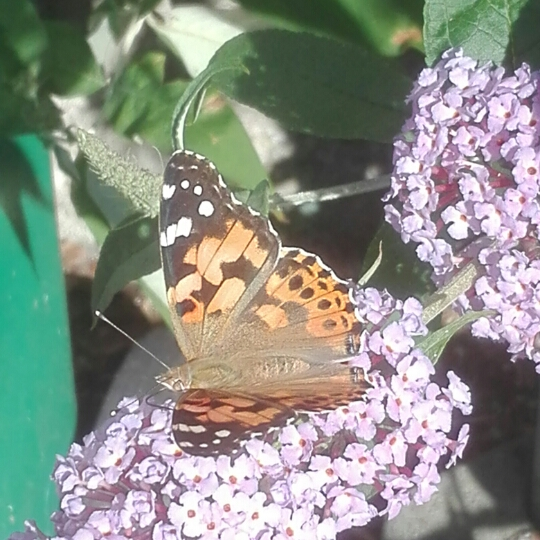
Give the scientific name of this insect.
Vanessa cardui
